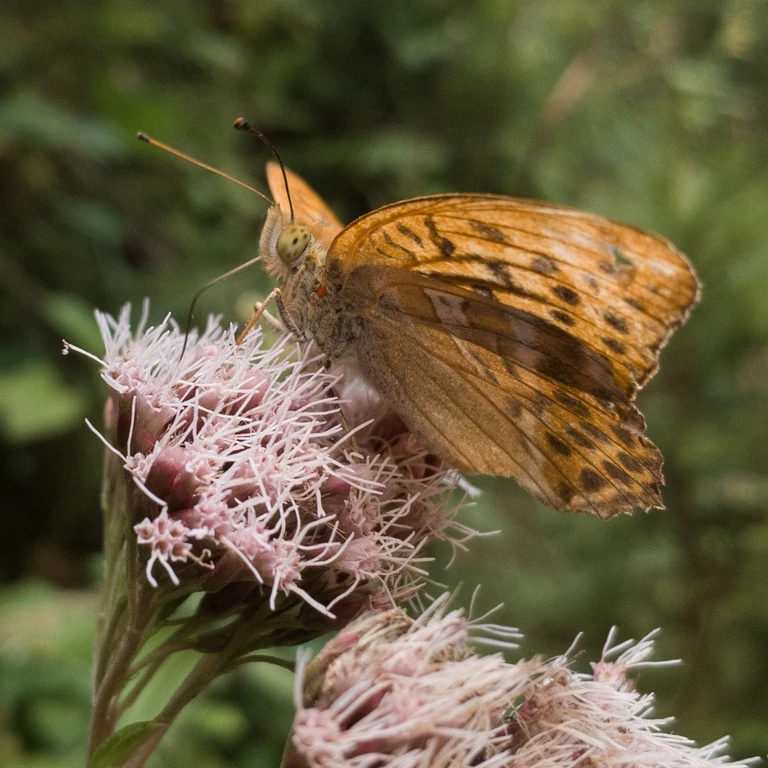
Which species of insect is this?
Argynnis paphia
